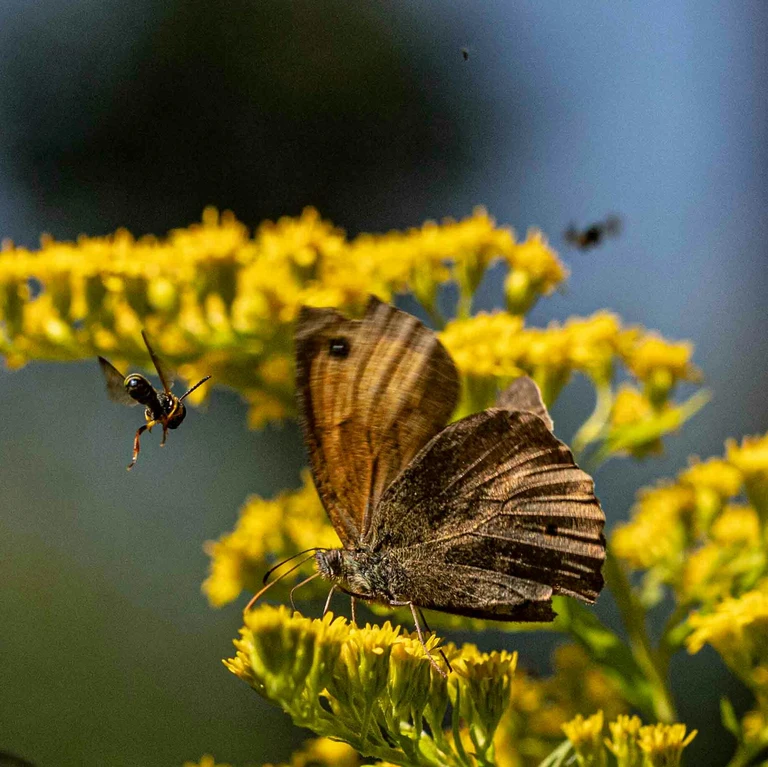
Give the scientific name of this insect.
Maniola jurtina
